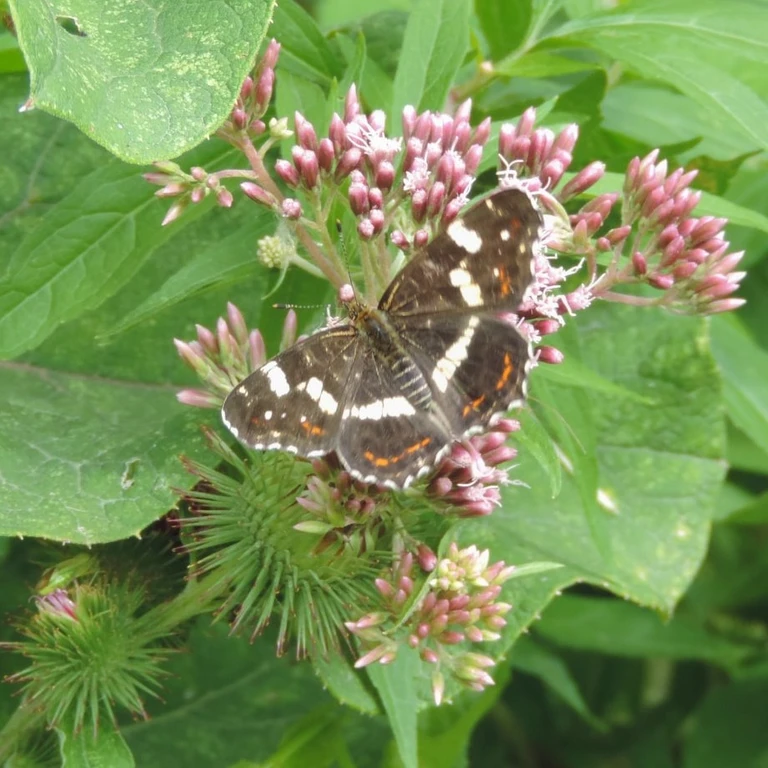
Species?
Araschnia levana
